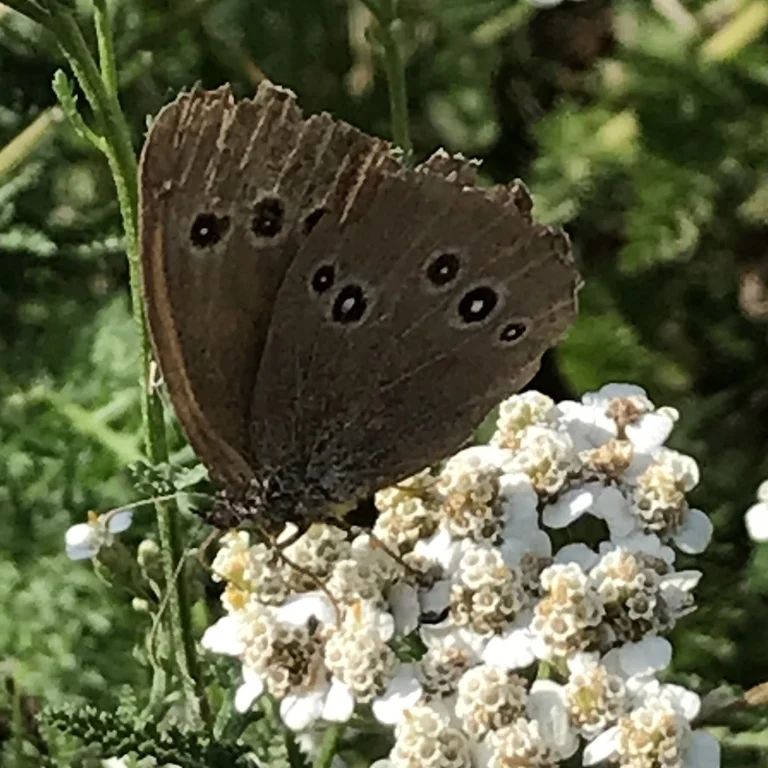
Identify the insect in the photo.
Aphantopus hyperantus
